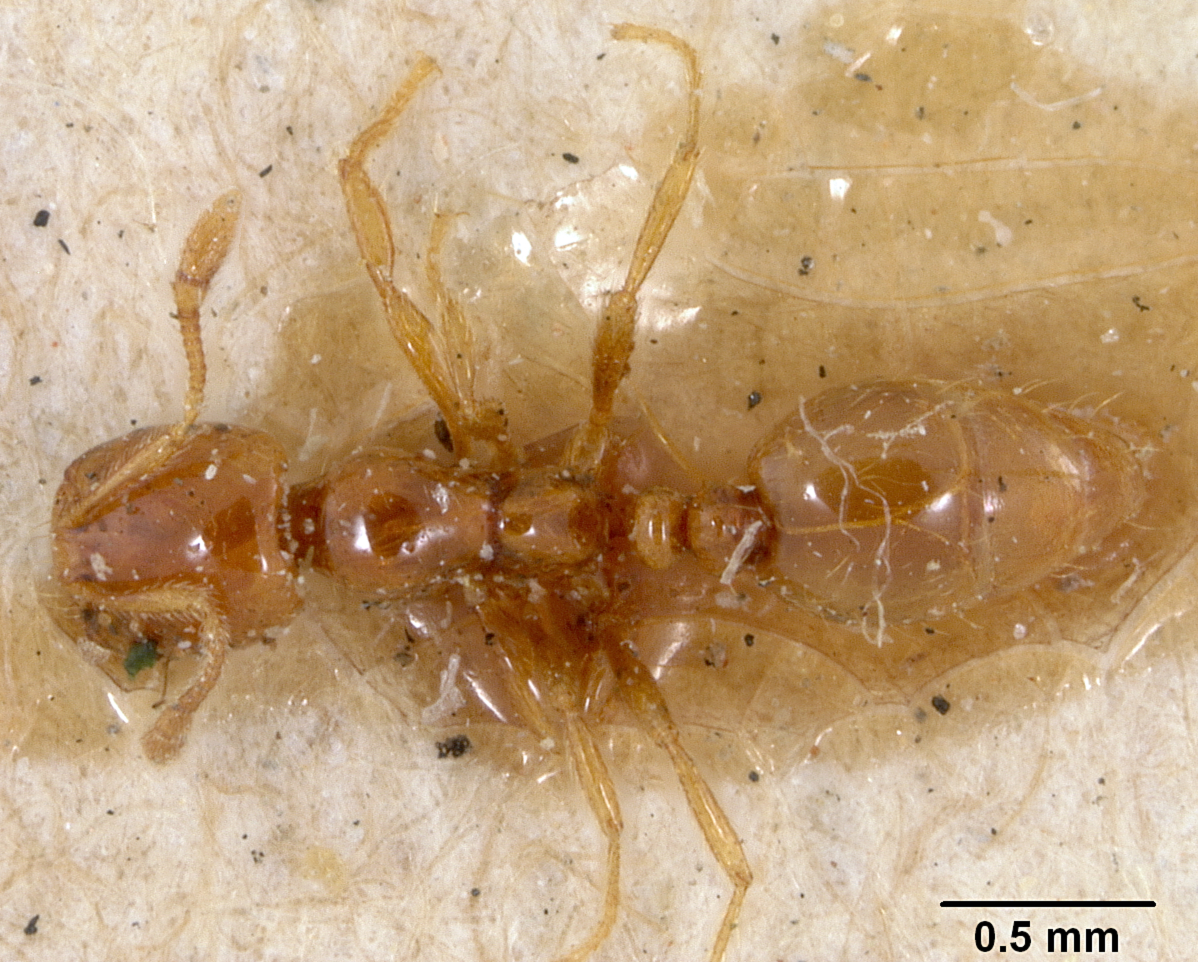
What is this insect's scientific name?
Solenopsis succinea
